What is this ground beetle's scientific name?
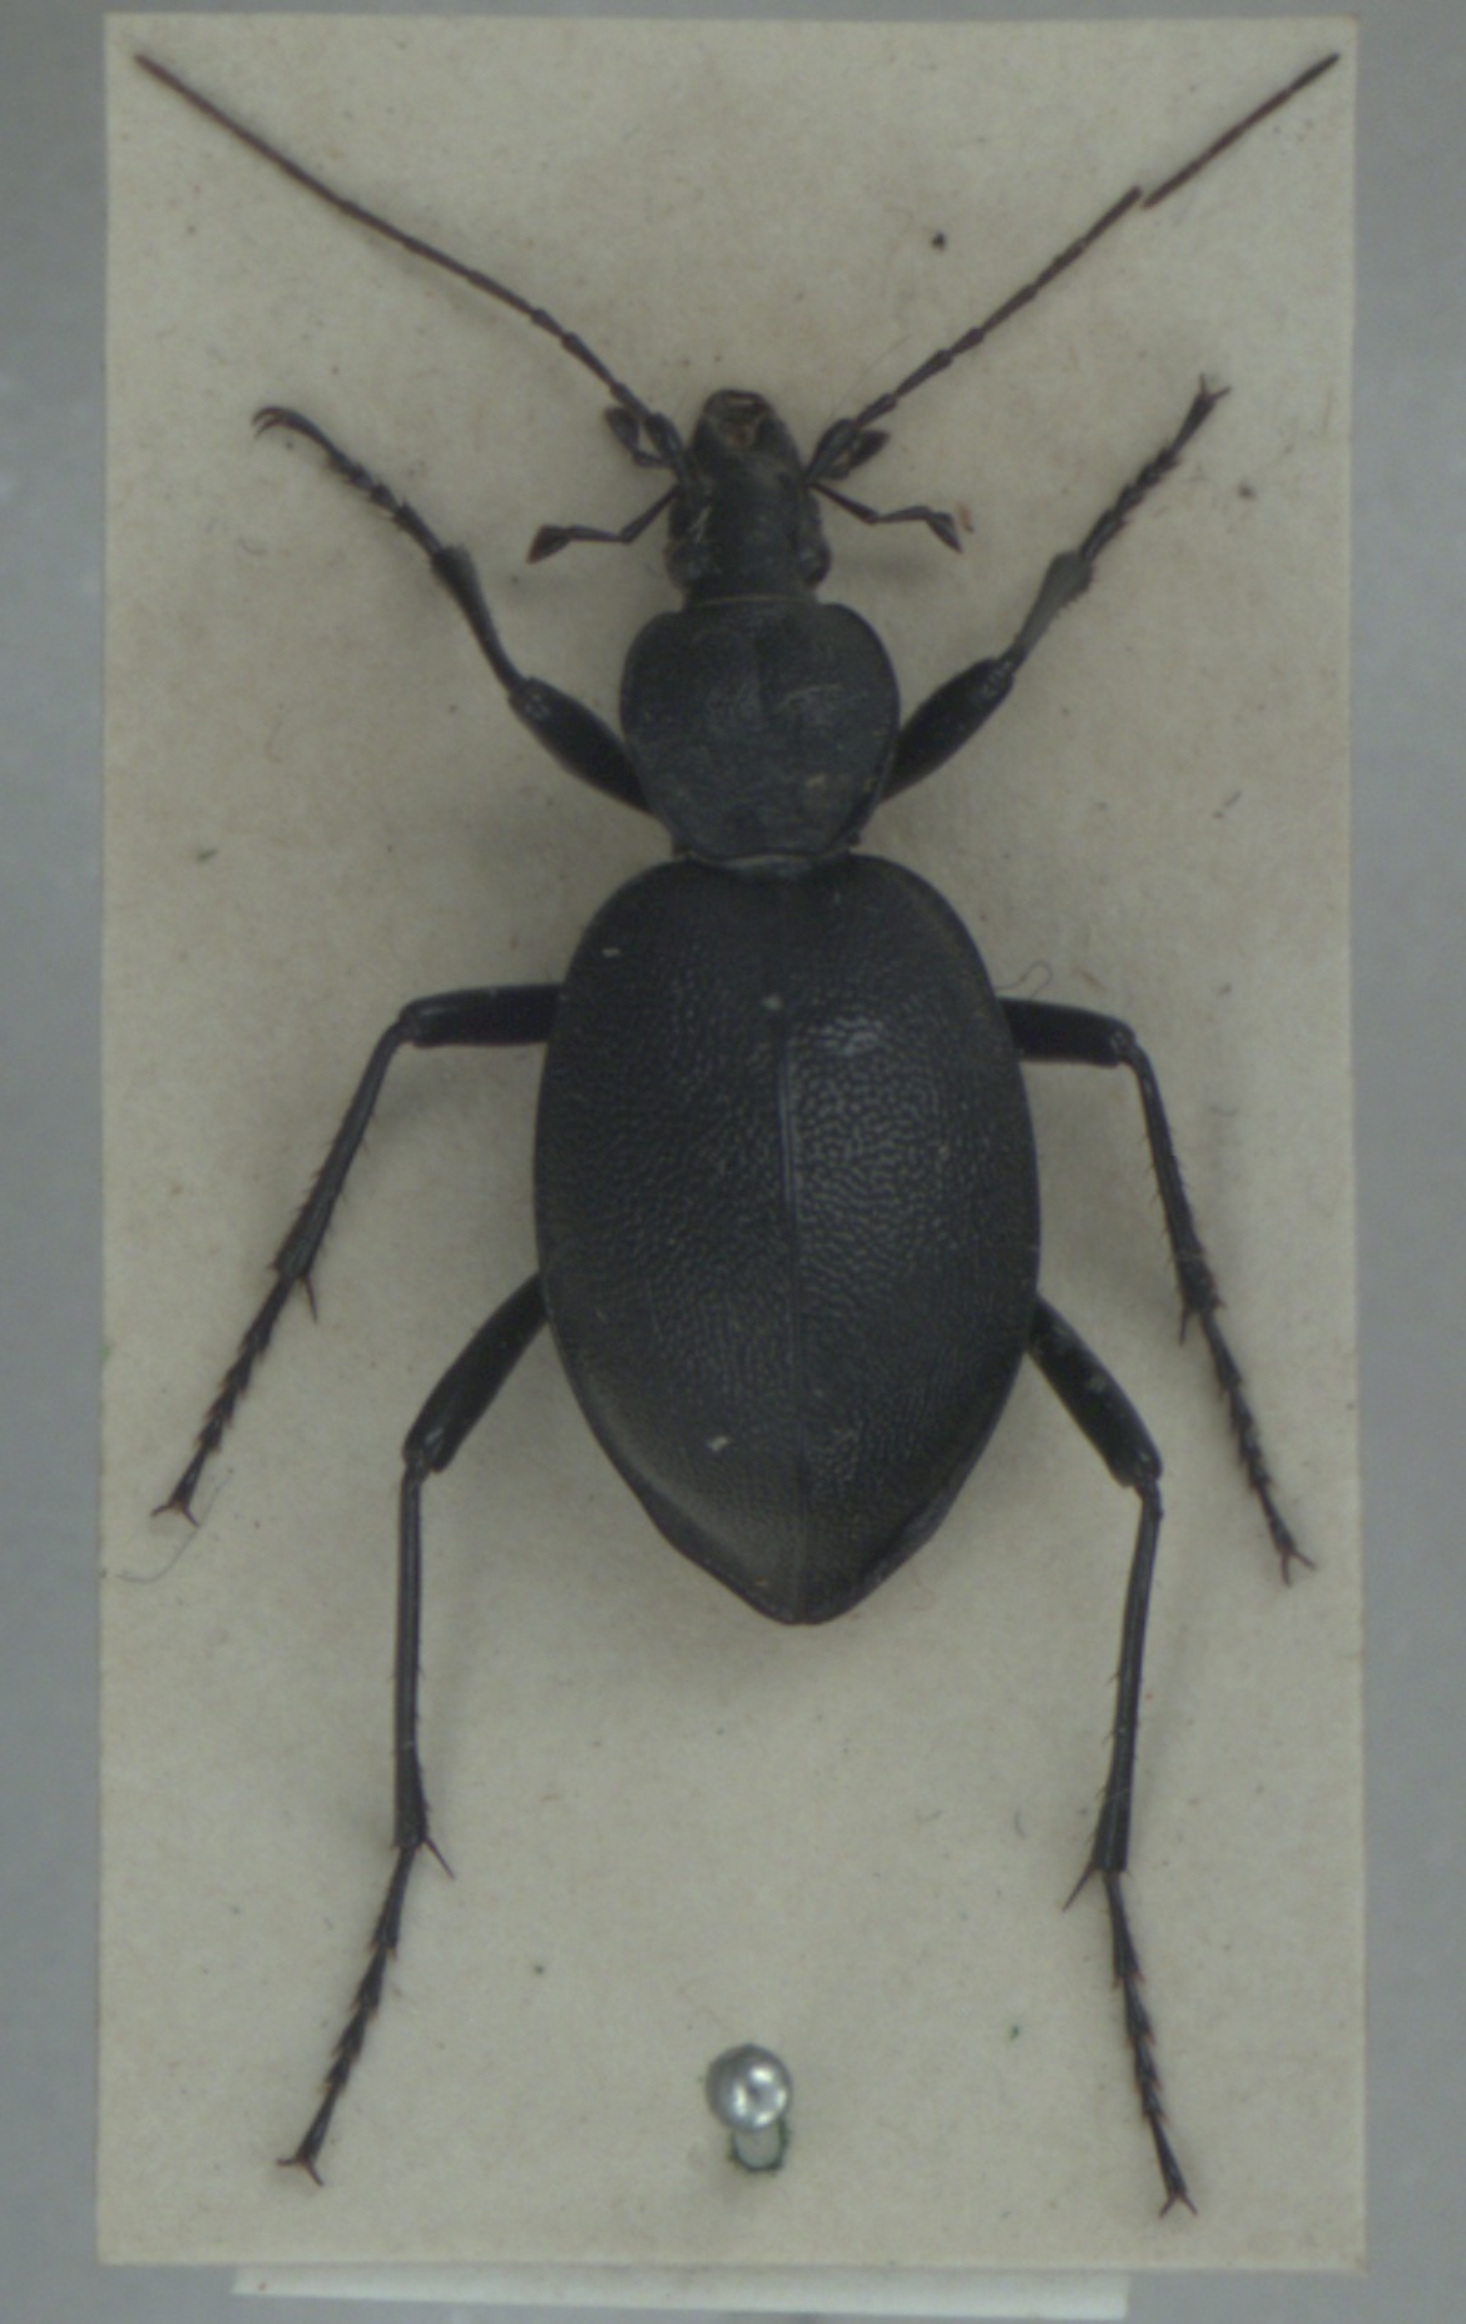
Cychrus caraboides
